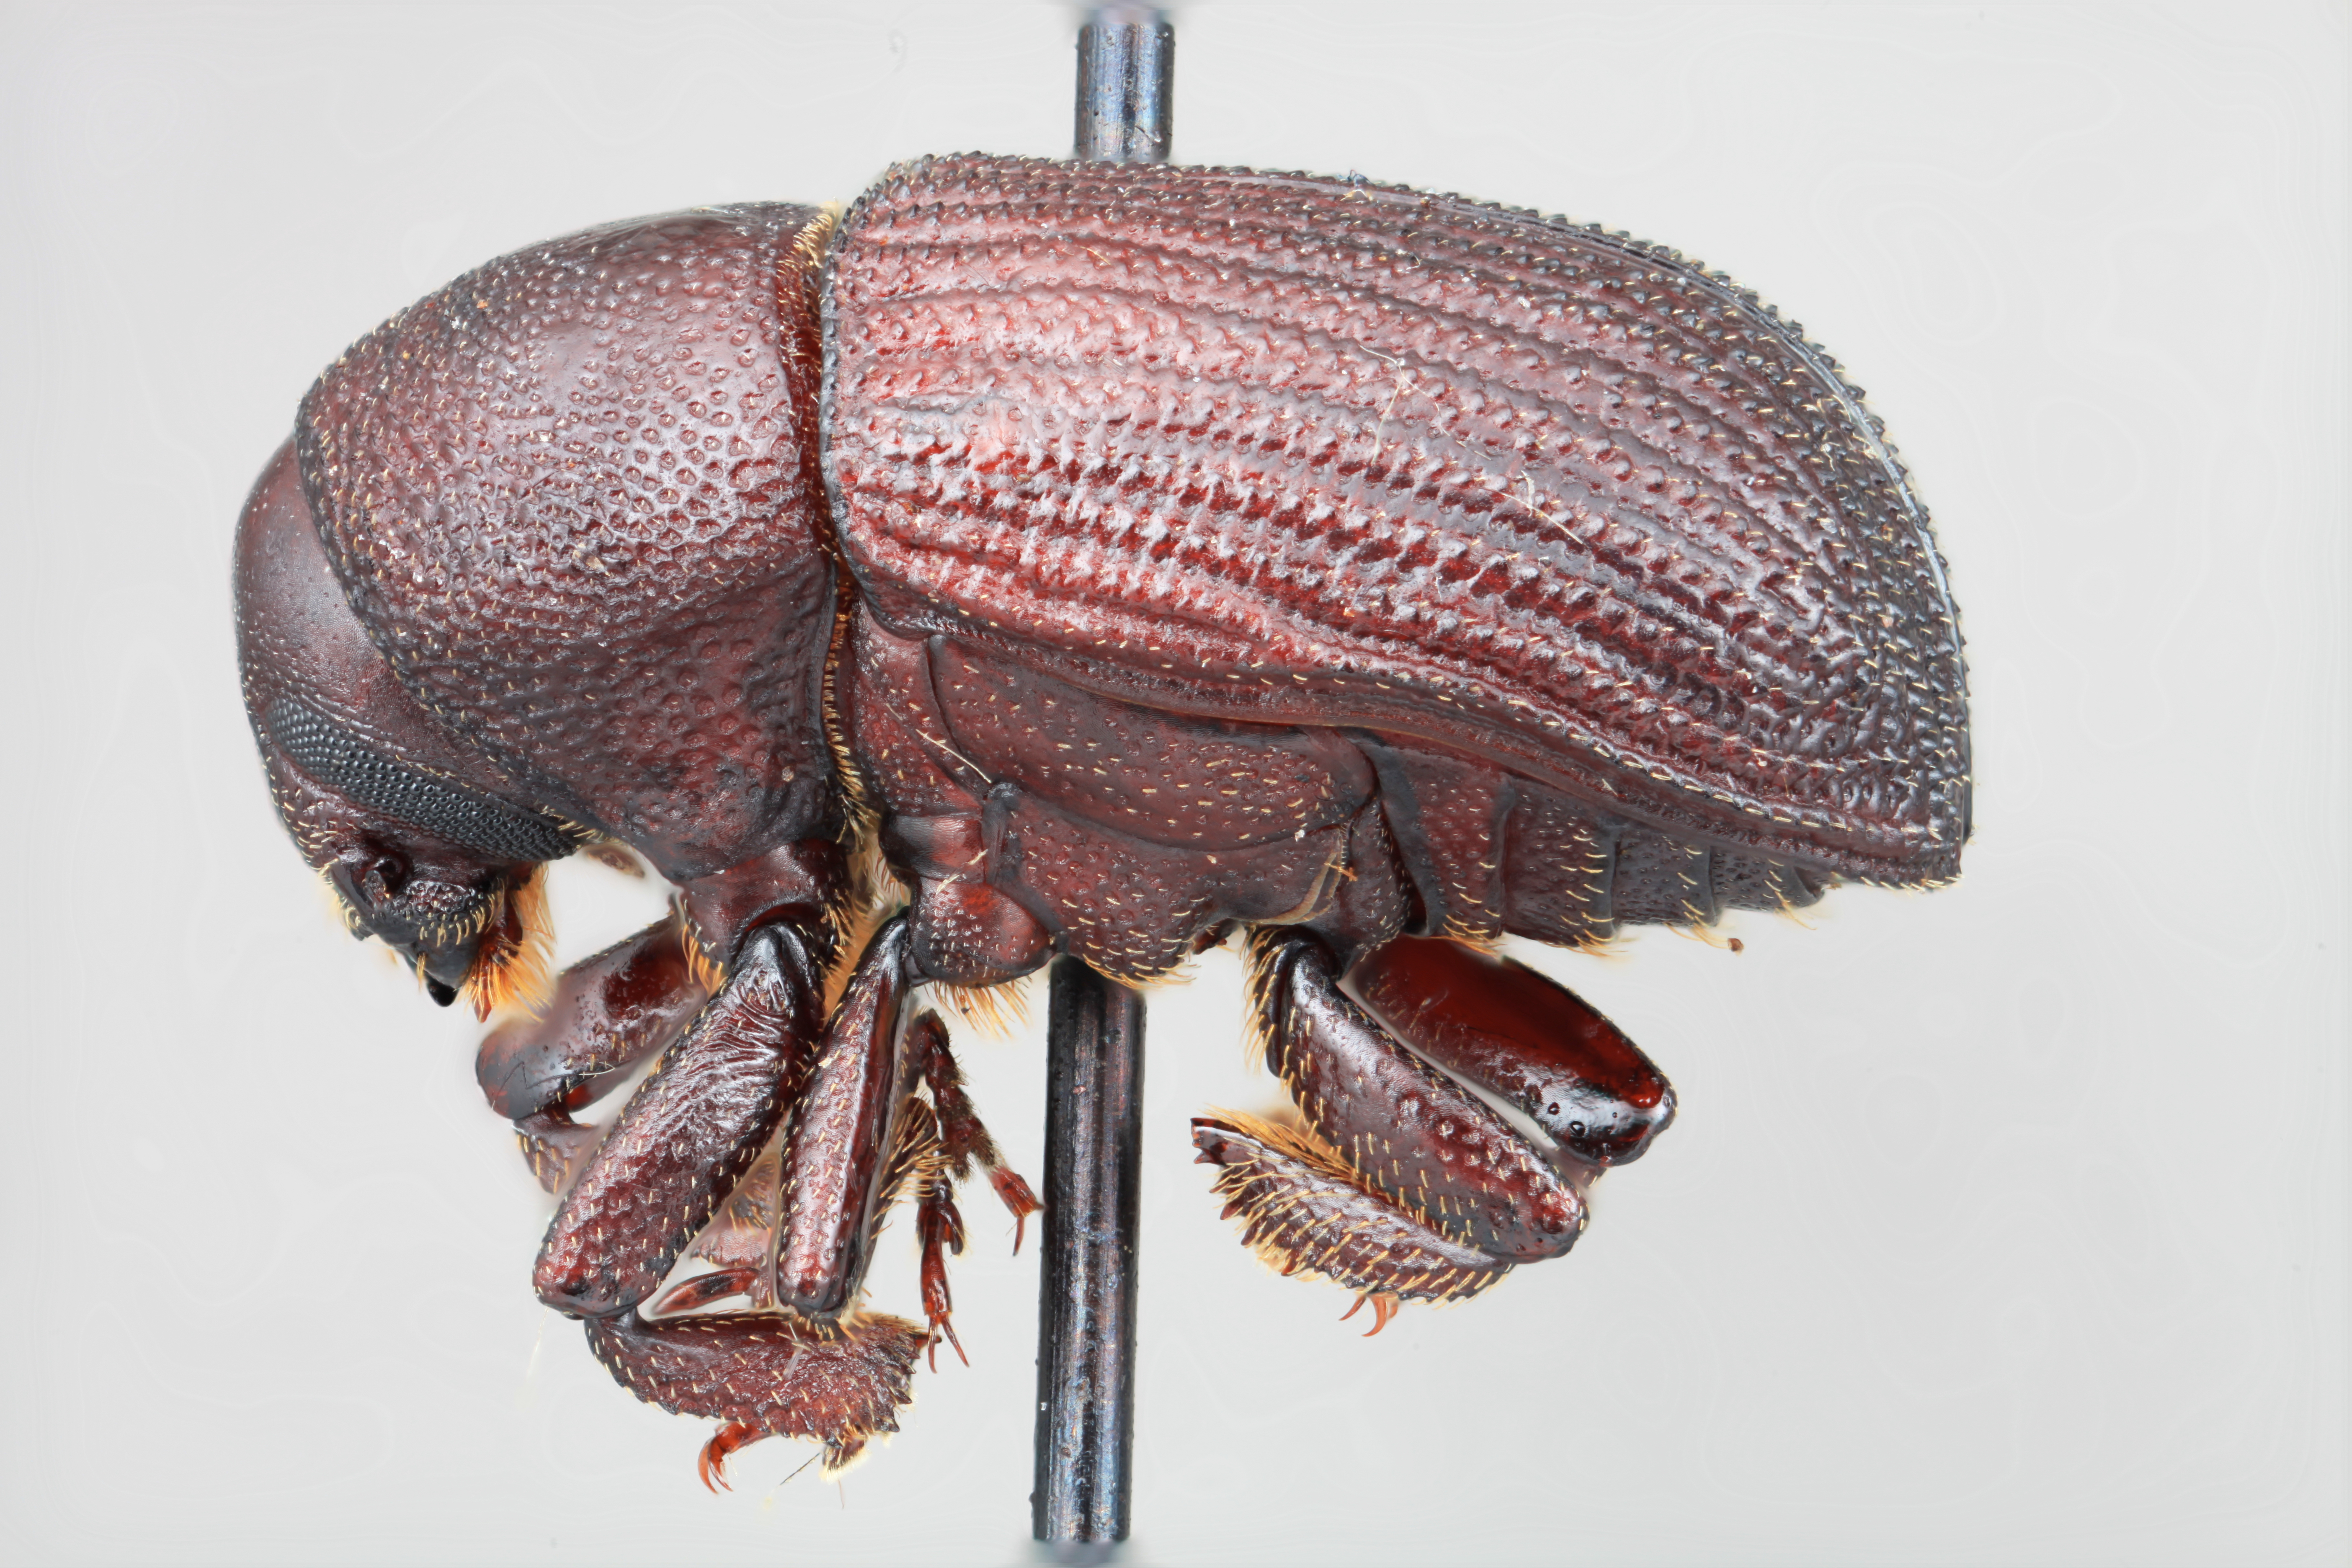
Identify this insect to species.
Phloeoborus marahuaci
